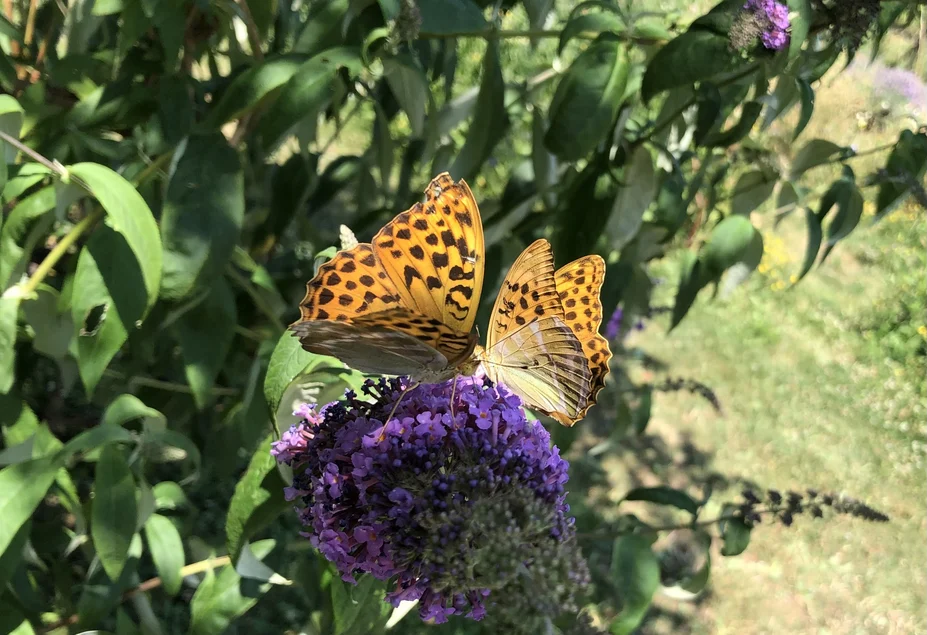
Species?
Argynnis paphia
